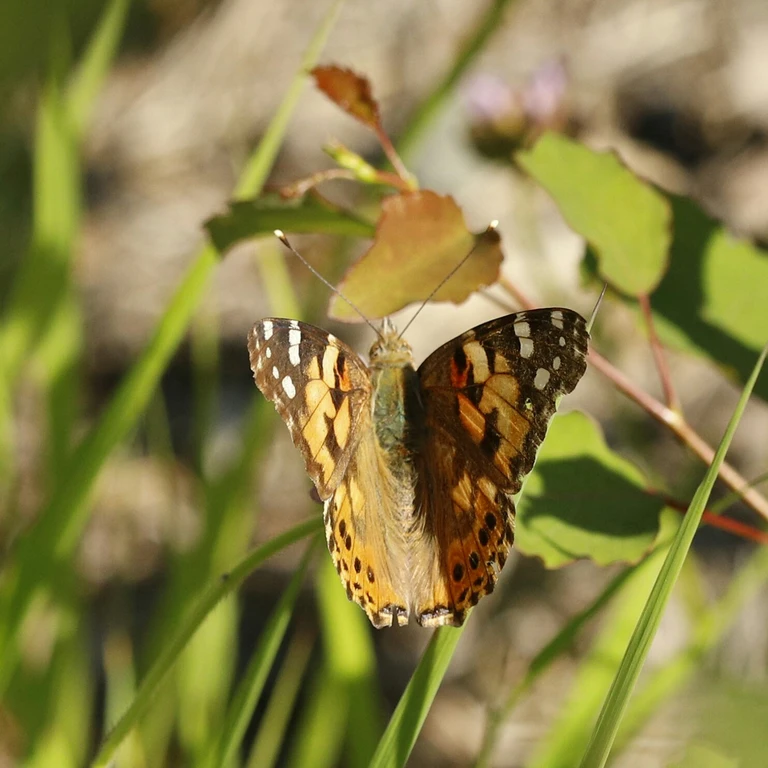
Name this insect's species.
Vanessa cardui
